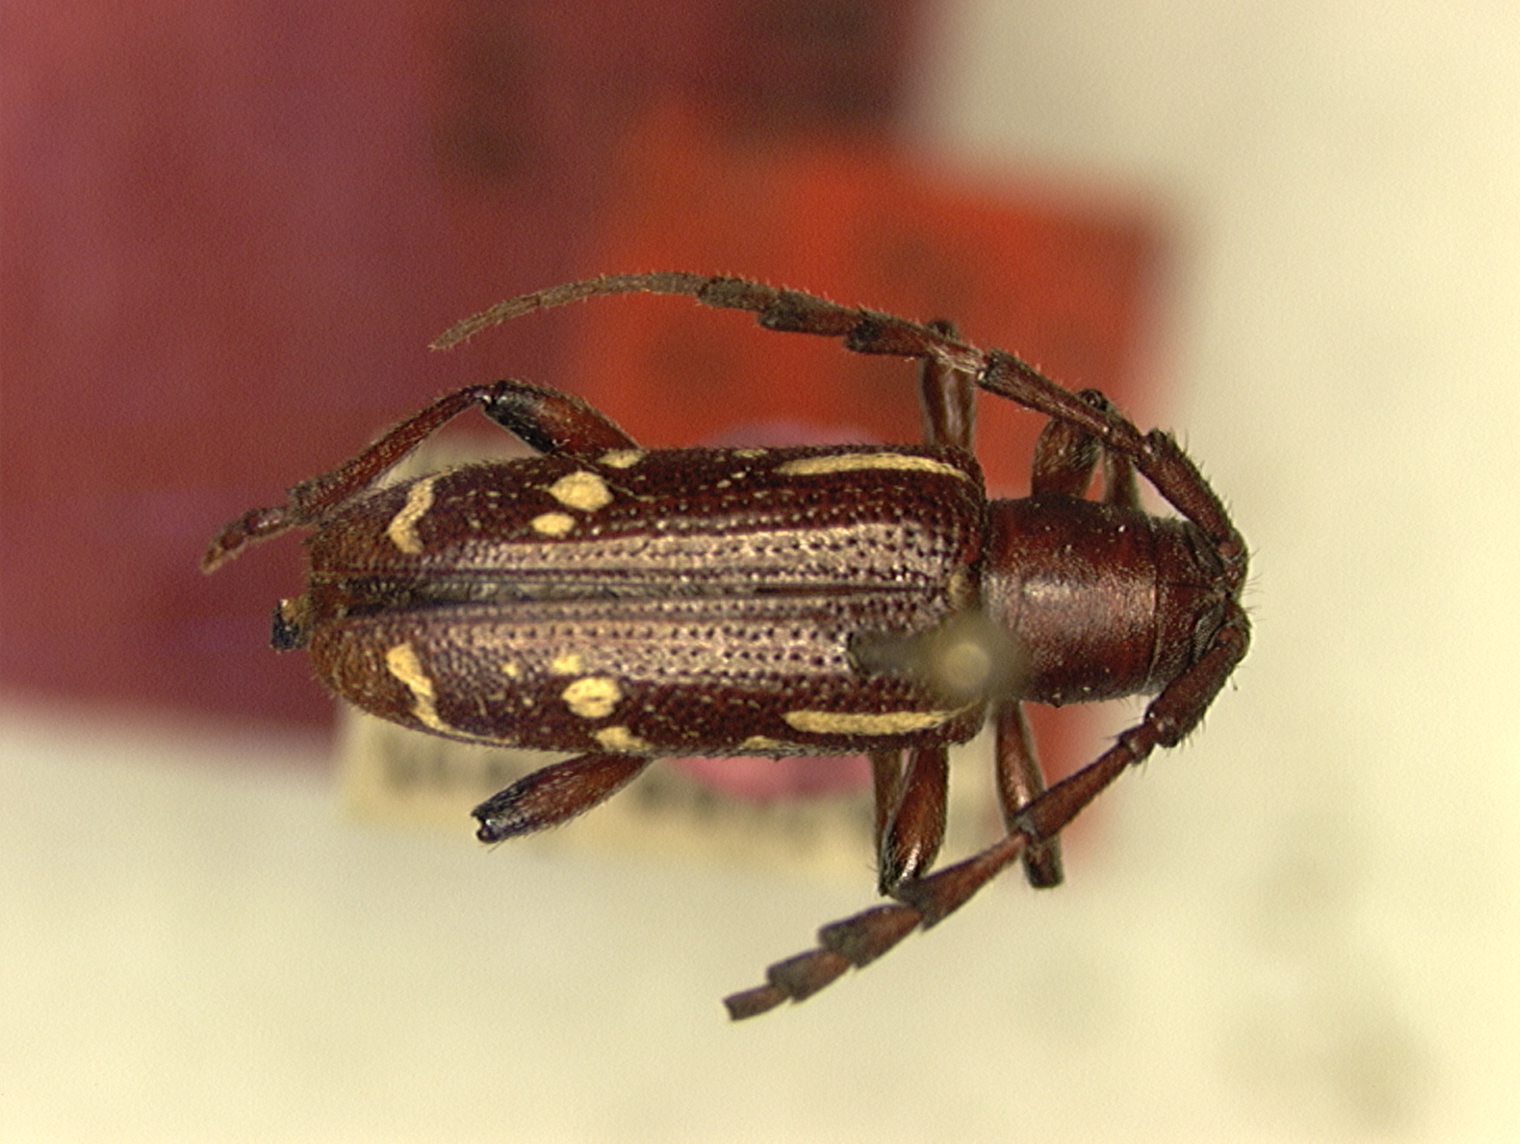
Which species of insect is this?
Harringtonia myia (also Eumimesis myia)
